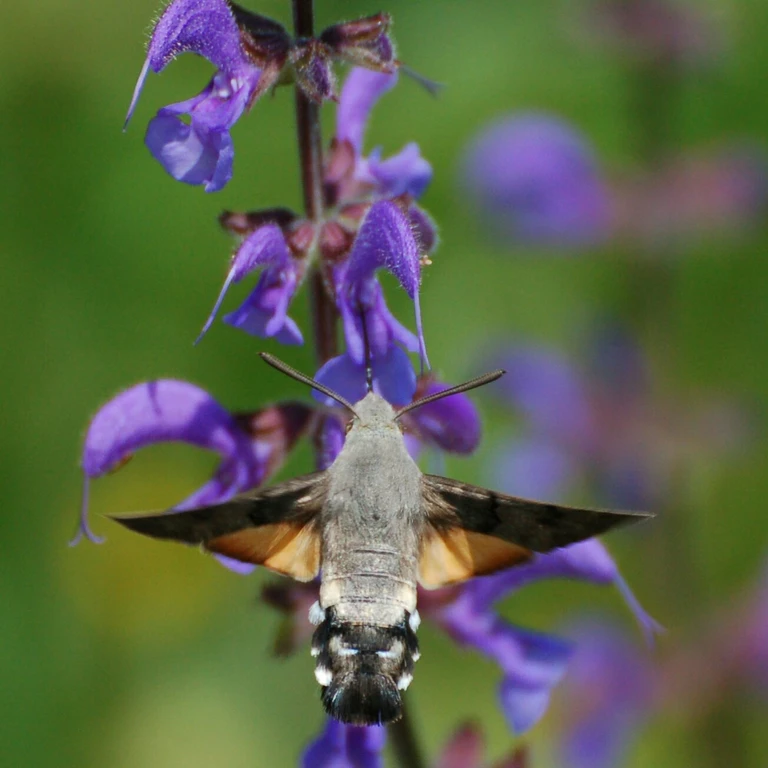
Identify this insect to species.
Macroglossum stellatarum
